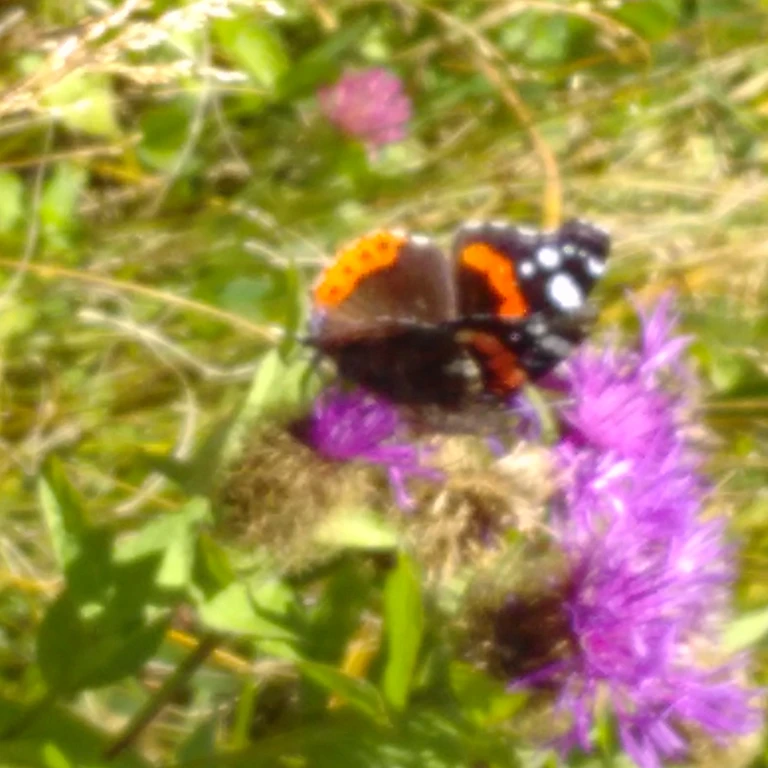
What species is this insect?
Vanessa atalanta
